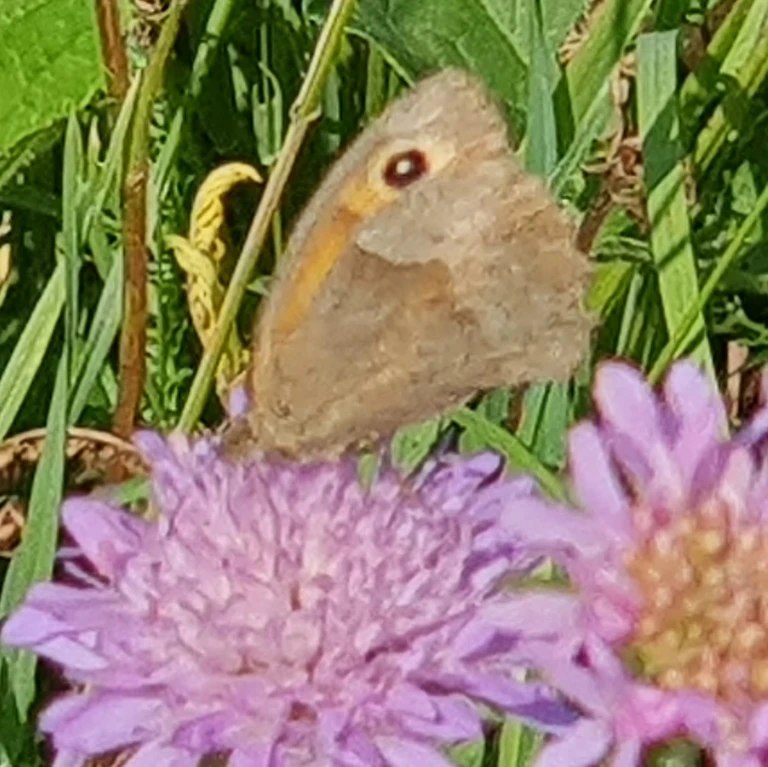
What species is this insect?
Maniola jurtina
